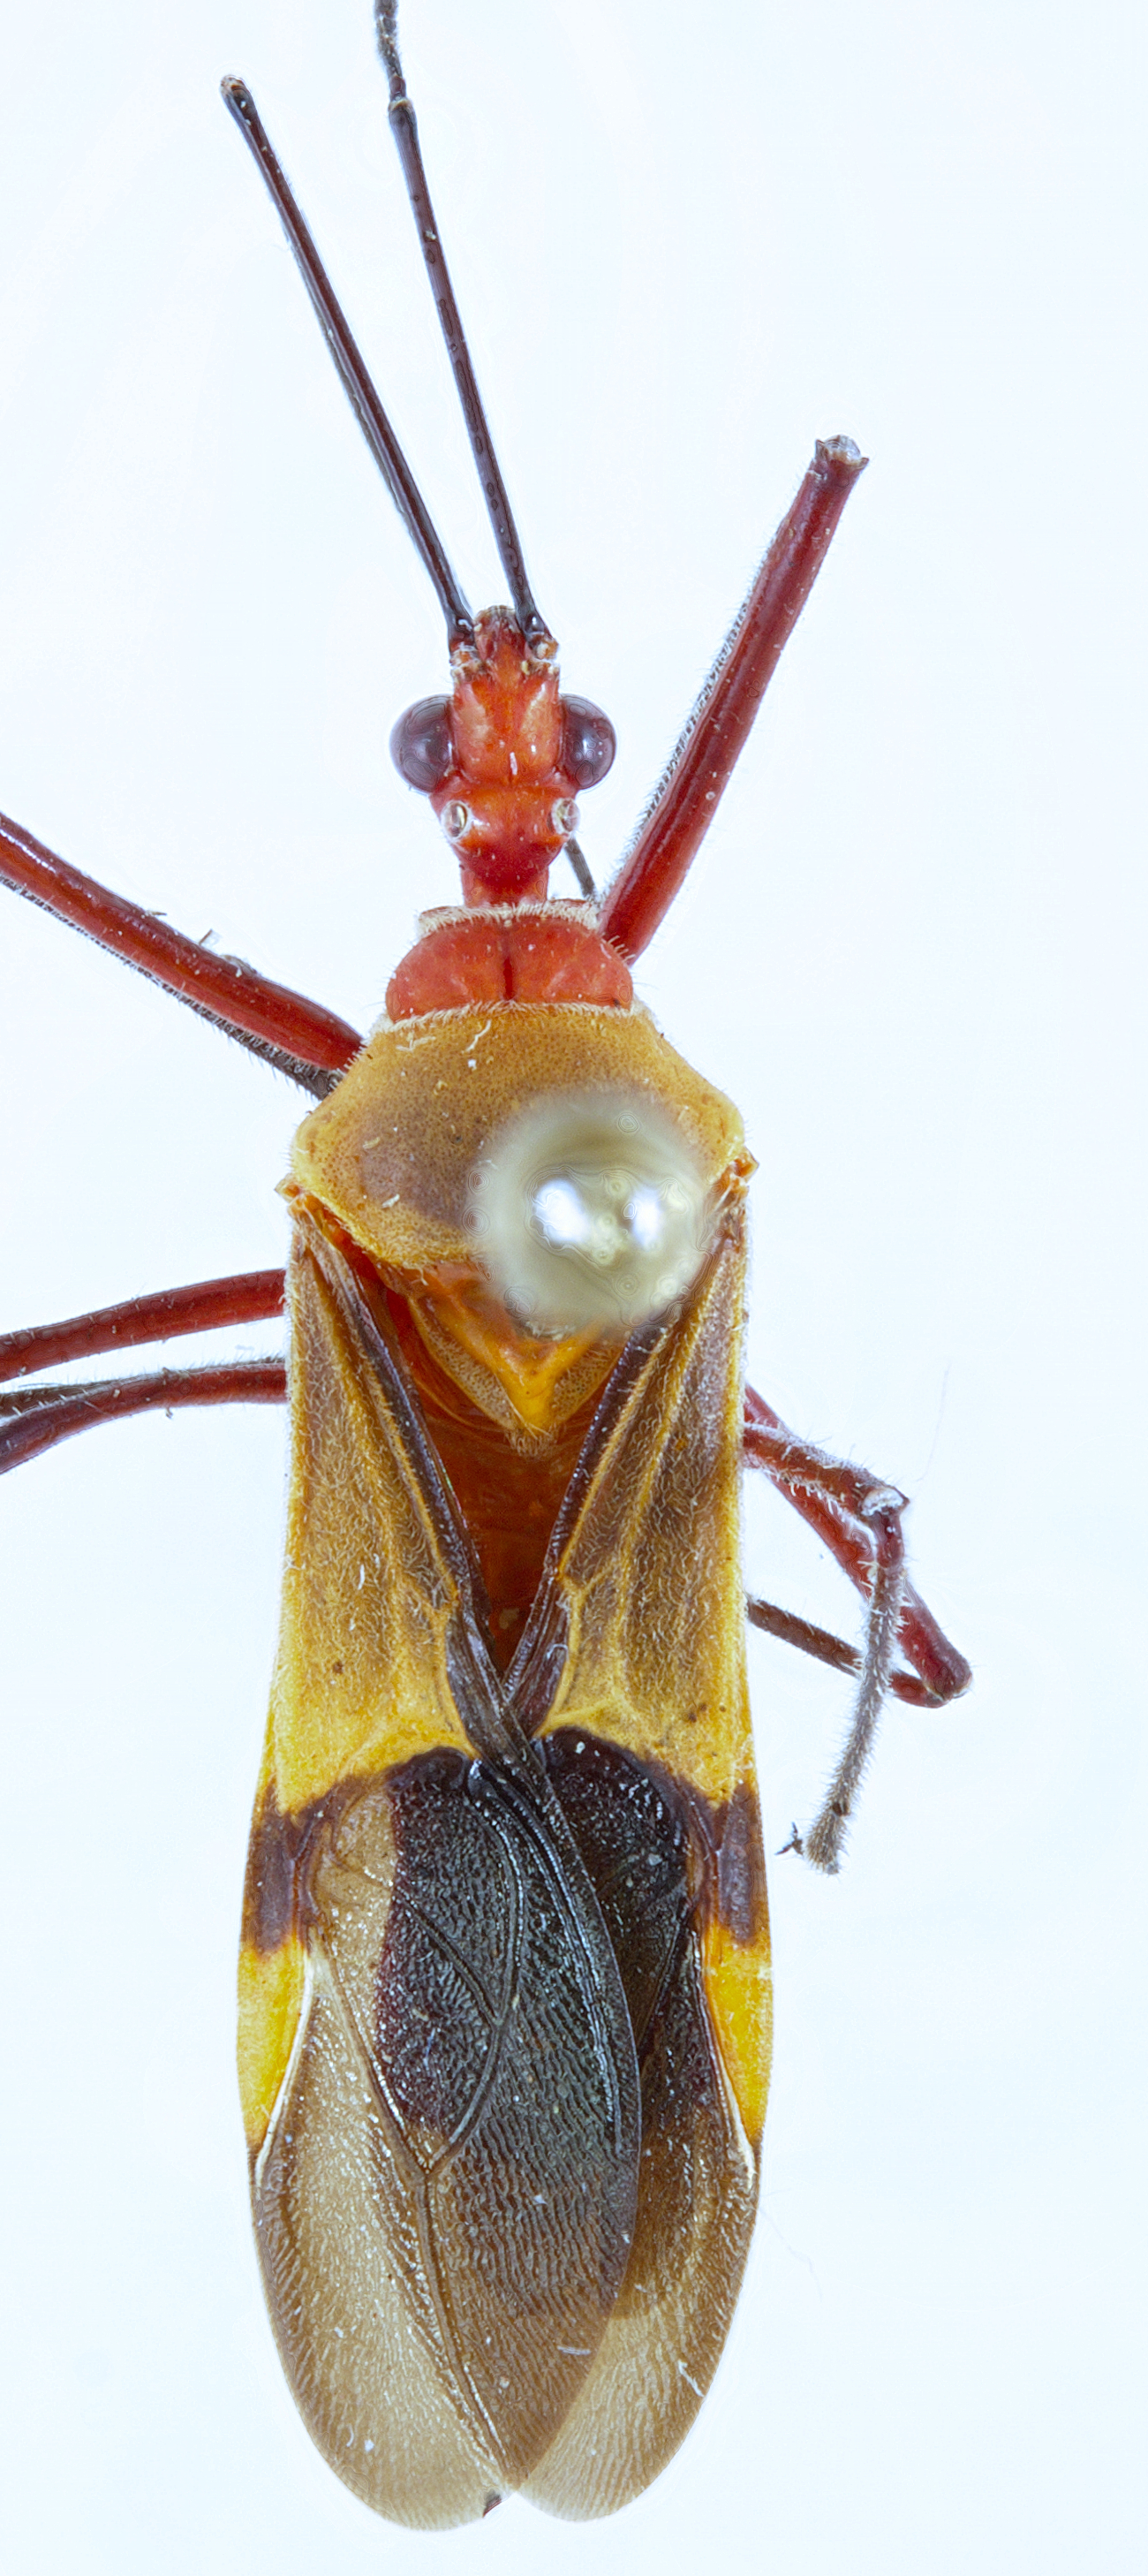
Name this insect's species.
Hediocoris tibialis
